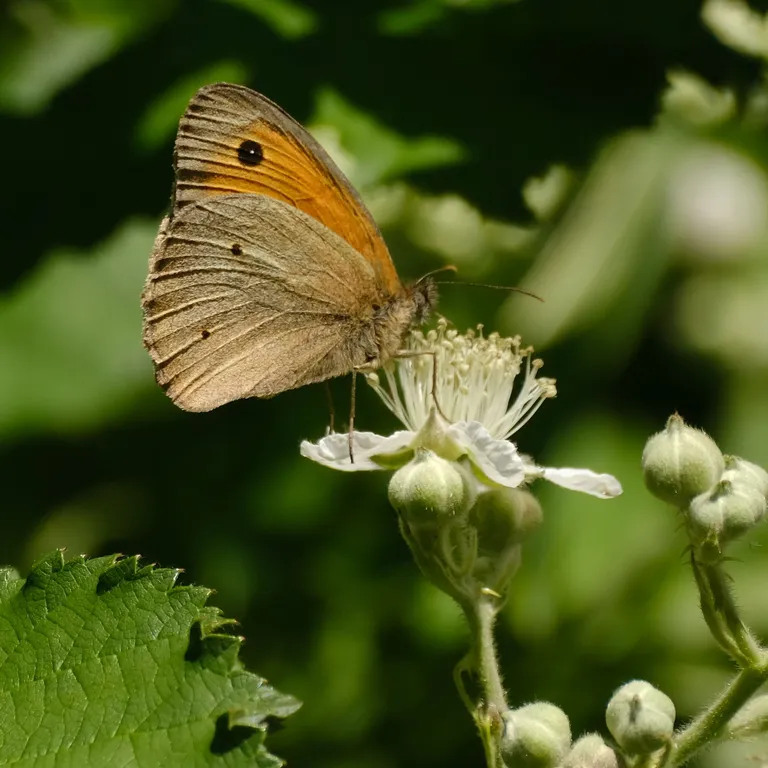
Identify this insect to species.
Maniola jurtina
